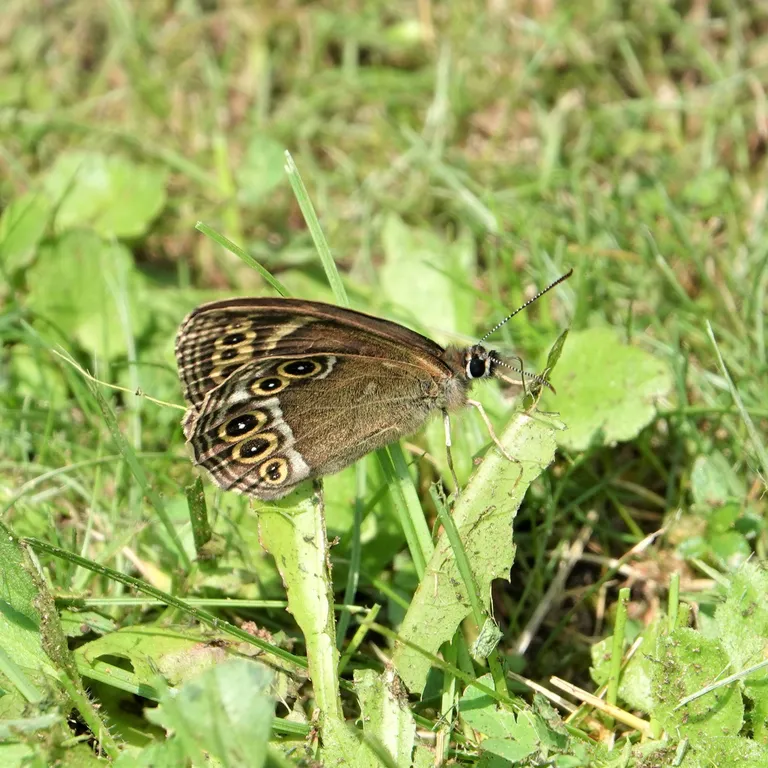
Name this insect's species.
Lopinga achine (also Pararge achine)
